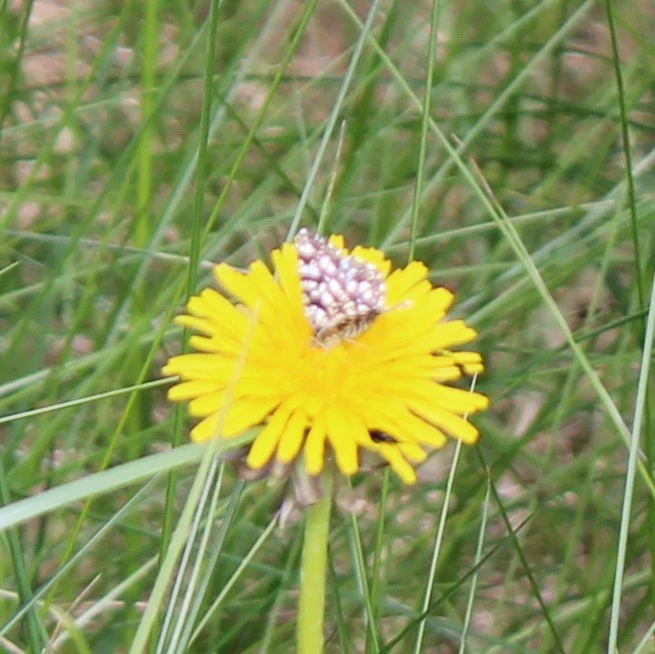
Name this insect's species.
Chiasmia clathrata
